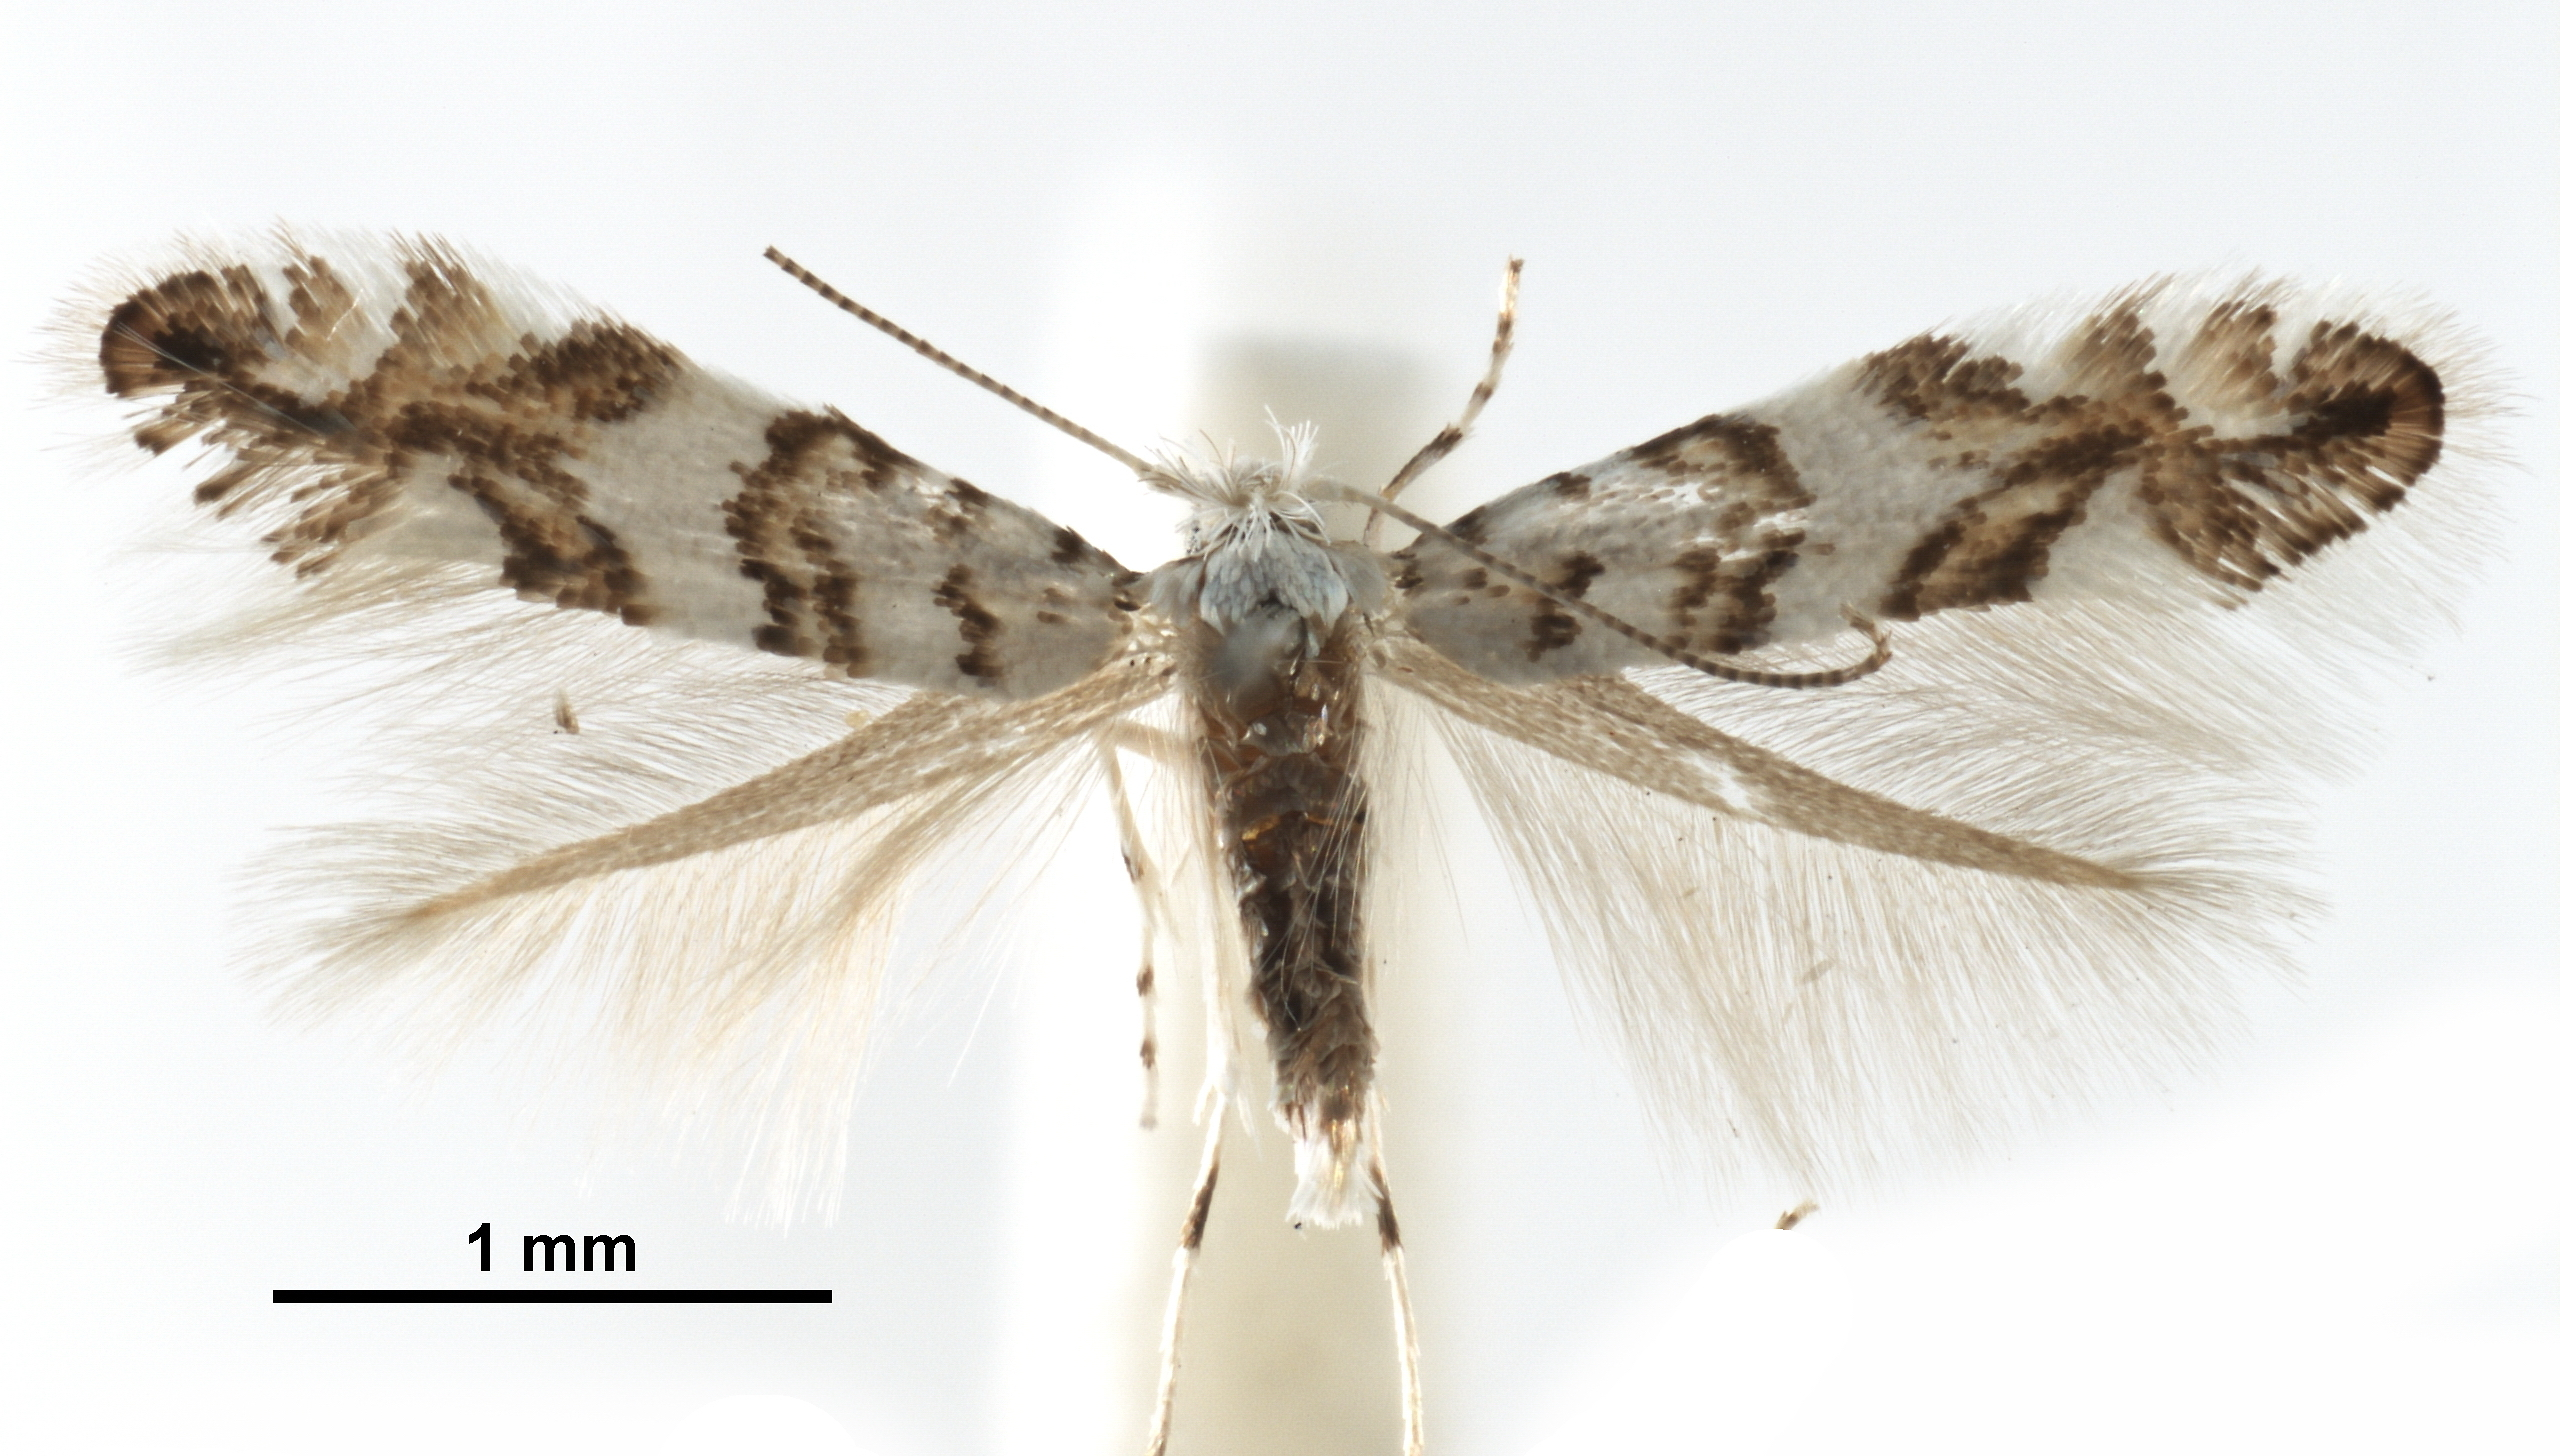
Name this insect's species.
Phyllonorycter platanoidella
